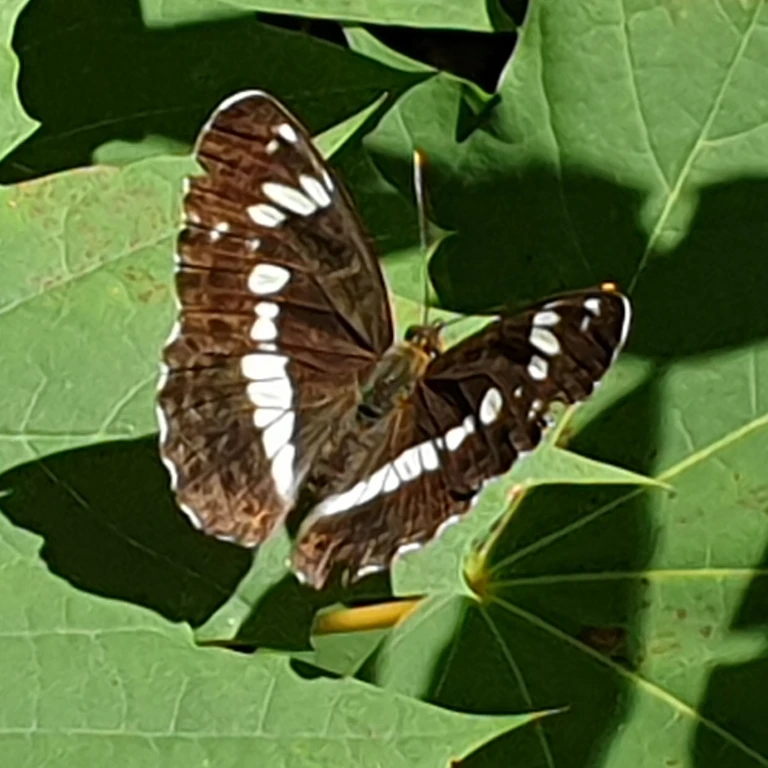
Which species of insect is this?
Limenitis camilla (also Ladoga camilla)
